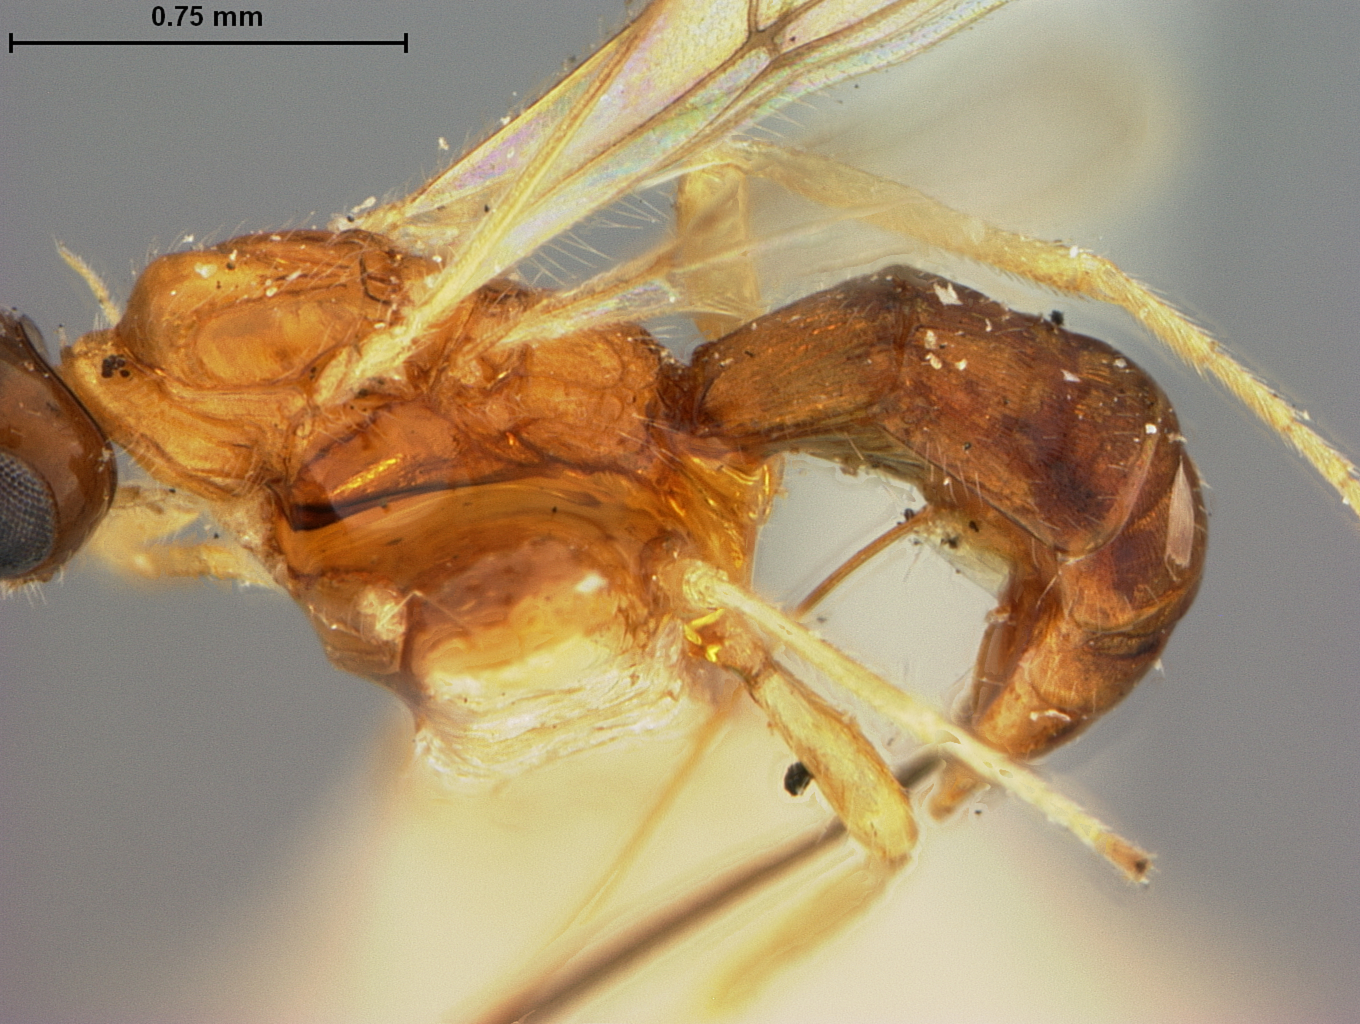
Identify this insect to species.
Caenophanes atriceps
